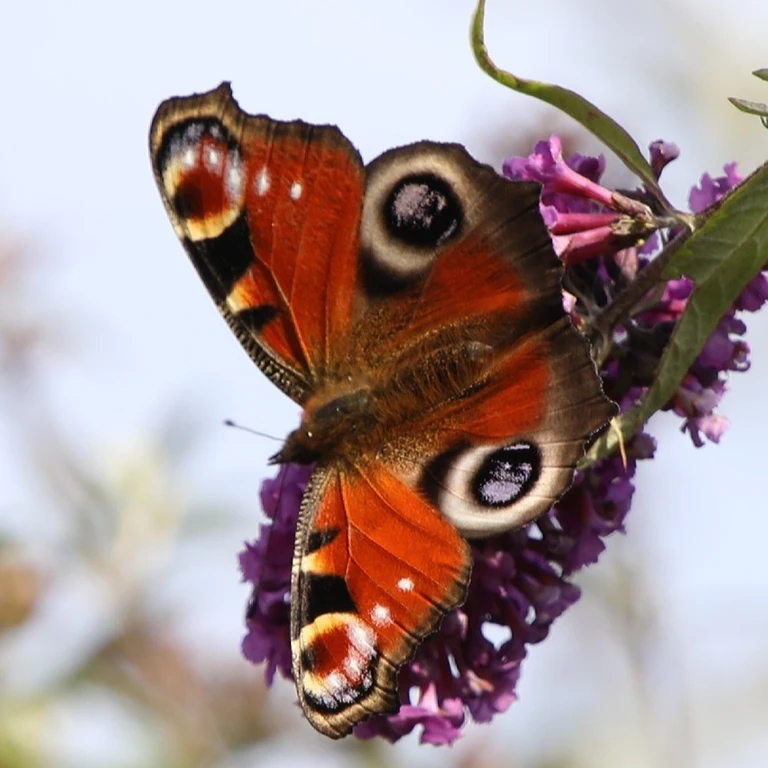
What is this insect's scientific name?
Aglais io
